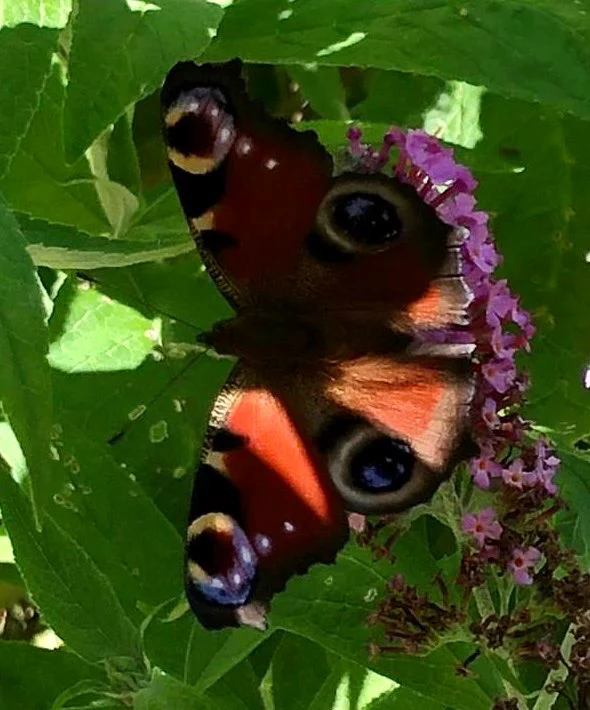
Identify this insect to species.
Aglais io
